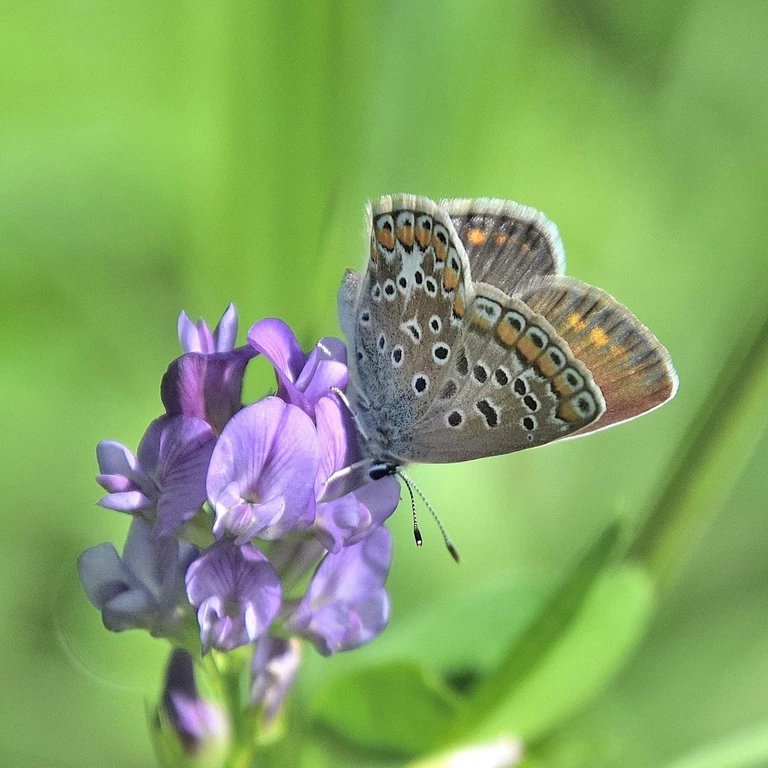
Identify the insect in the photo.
Polyommatus icarus
